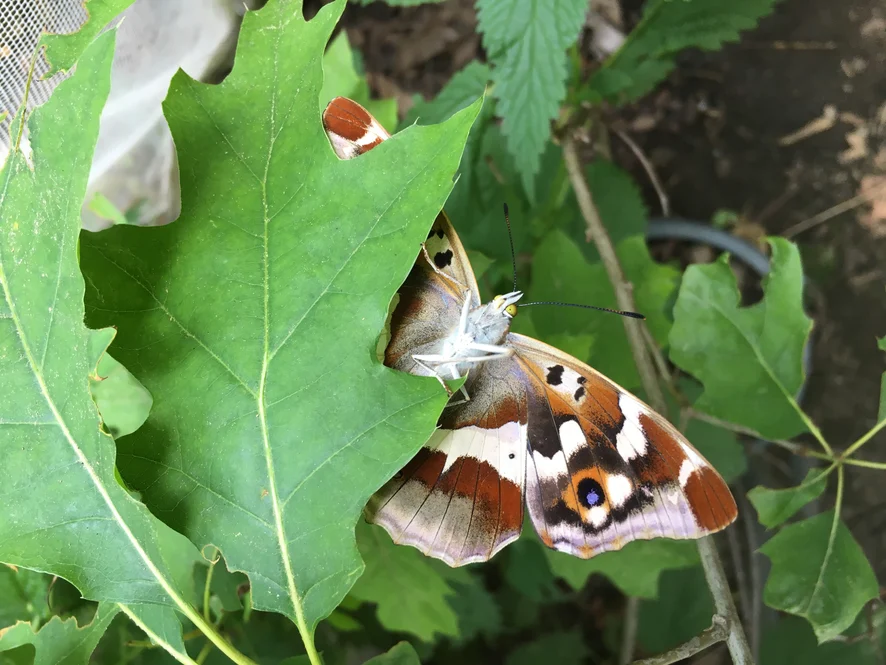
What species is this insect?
Apatura iris
